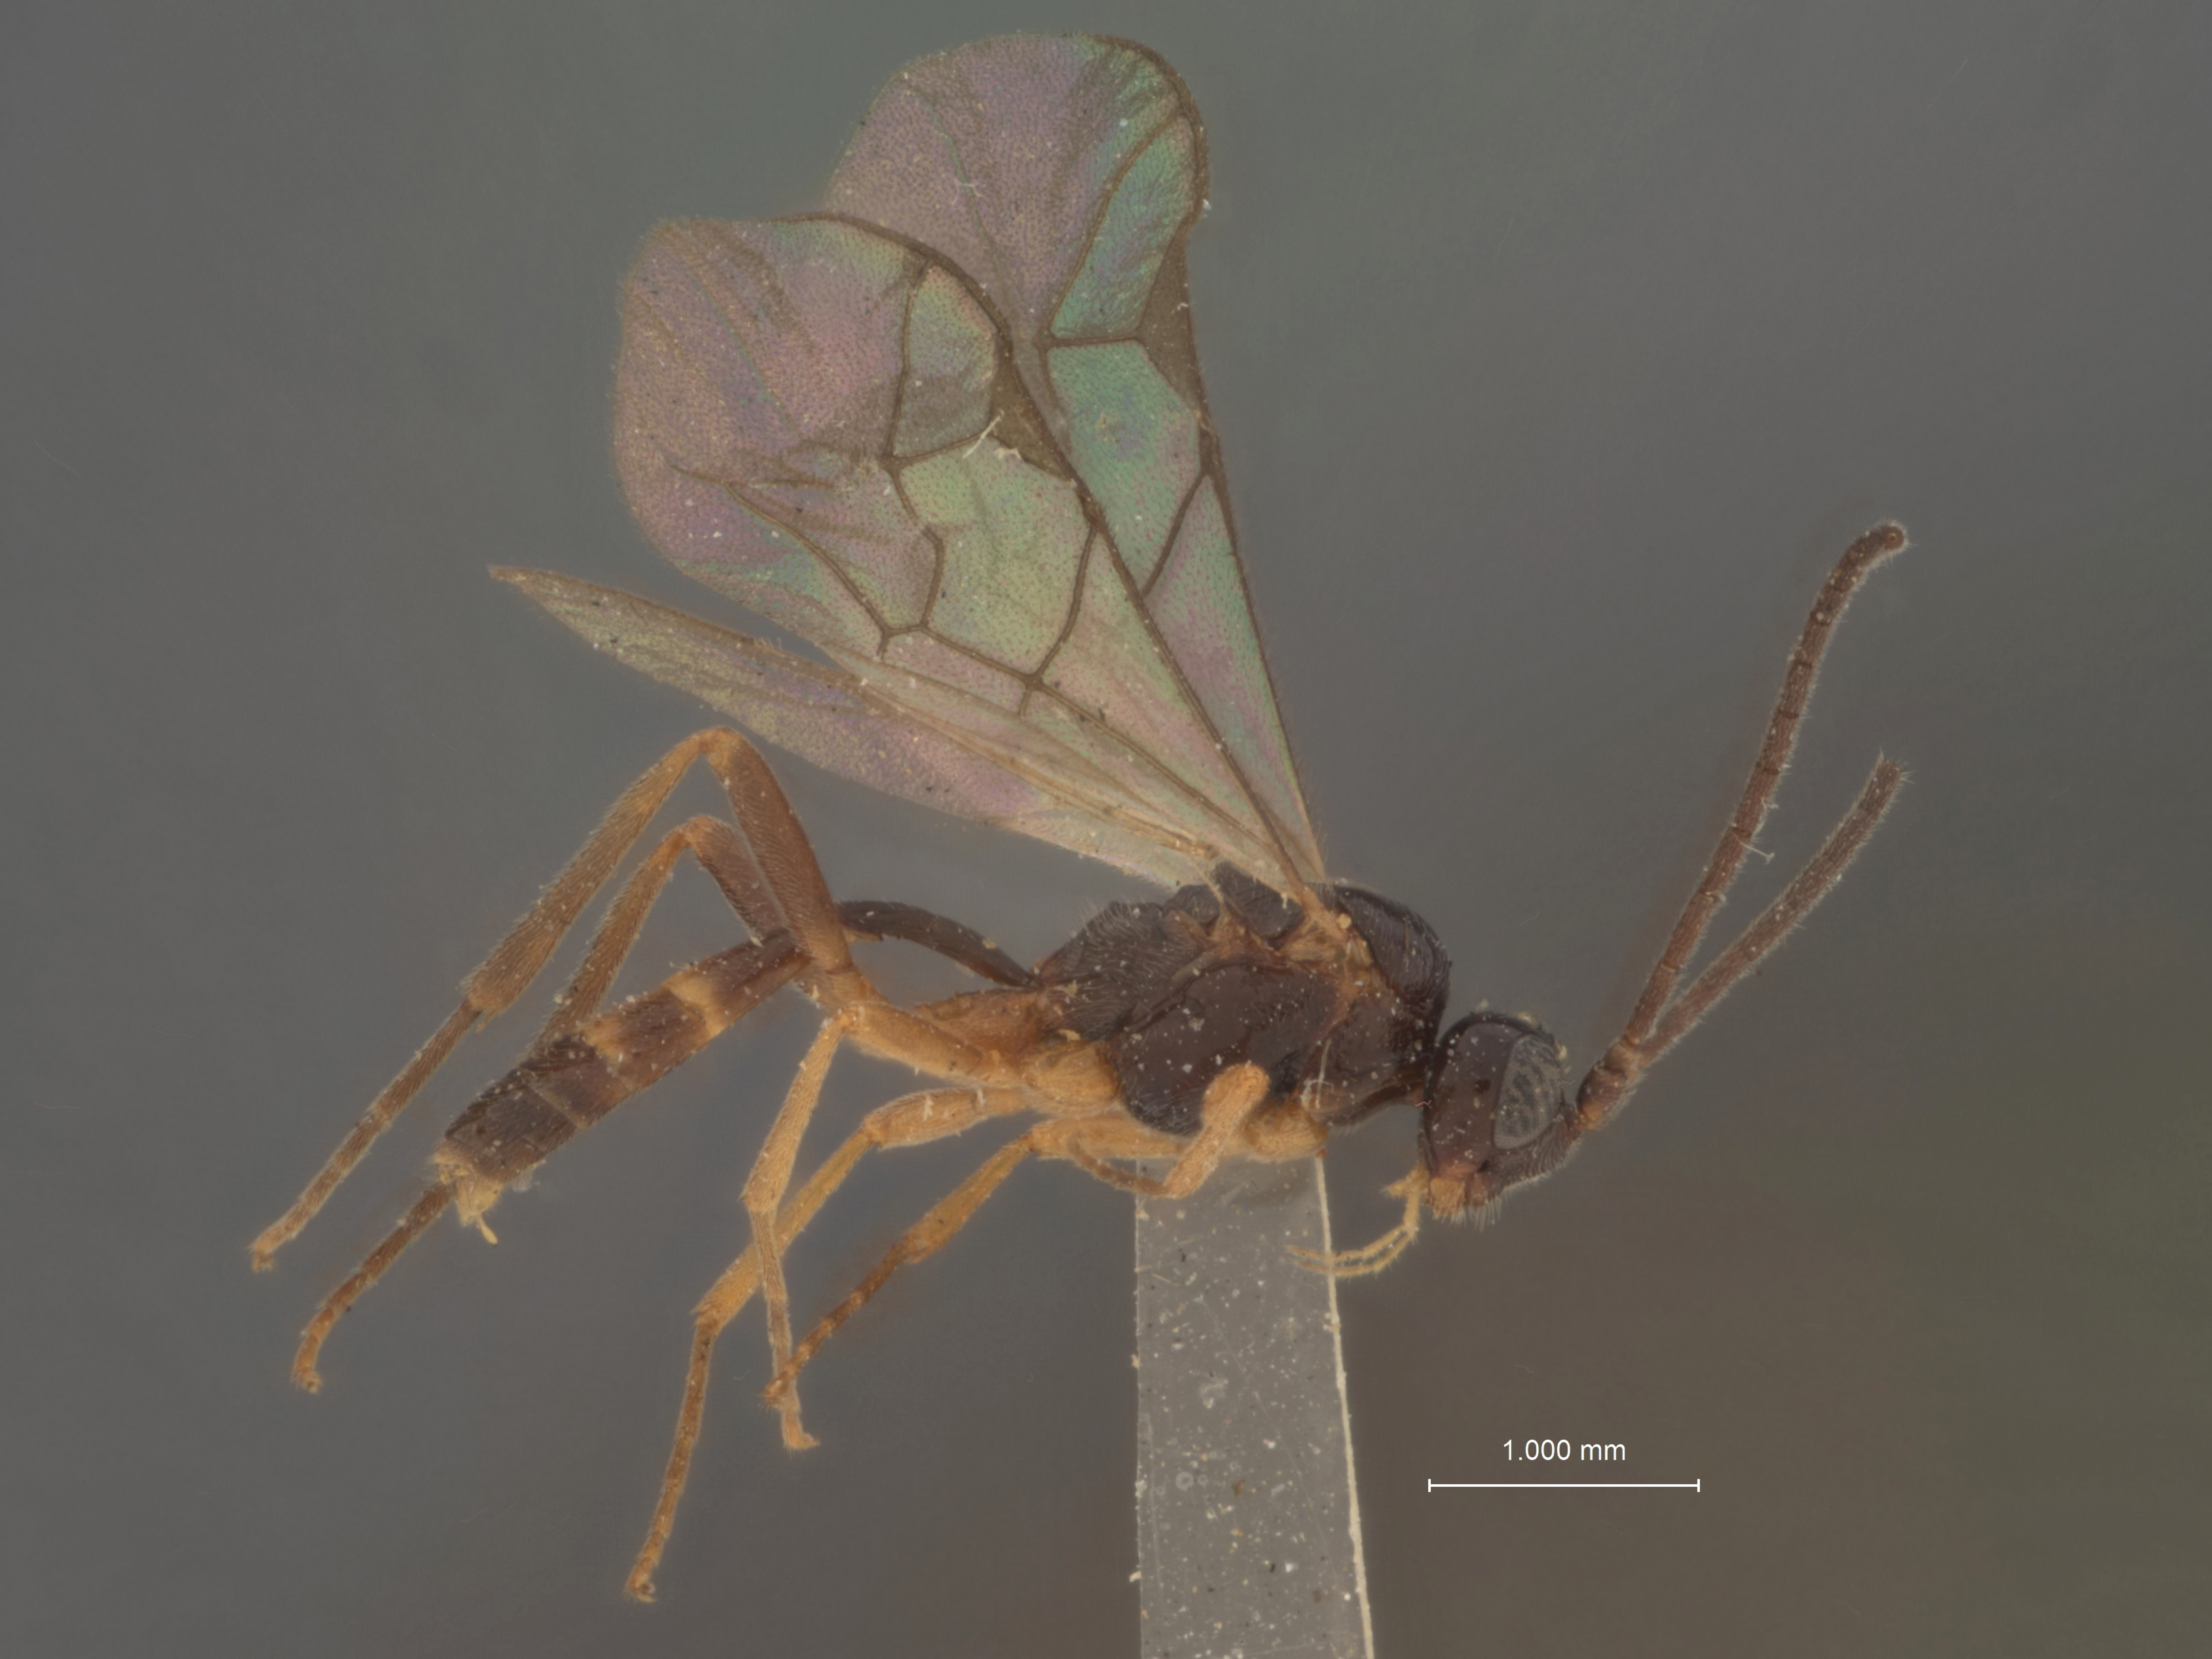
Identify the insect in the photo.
Thaumatotypidea koebelei
